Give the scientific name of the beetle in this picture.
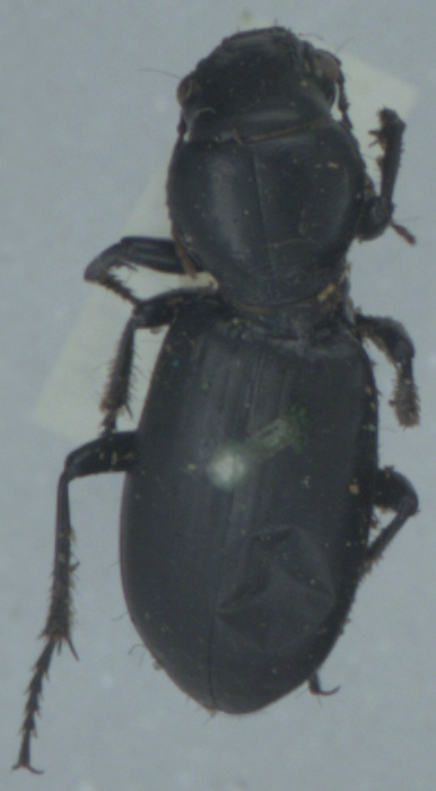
Broscus cephalotes
